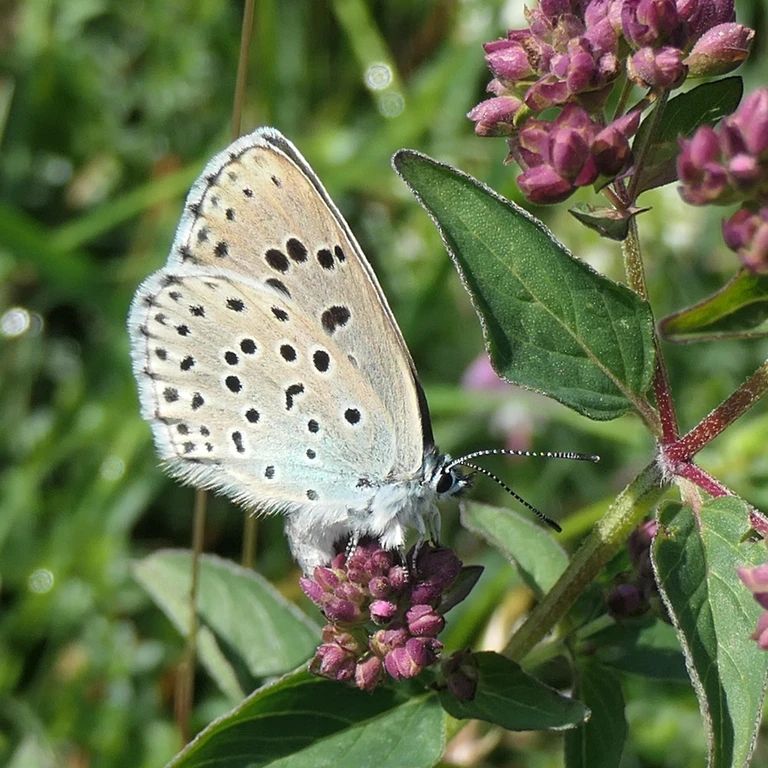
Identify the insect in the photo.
Phengaris arion (also Maculinea arion)
